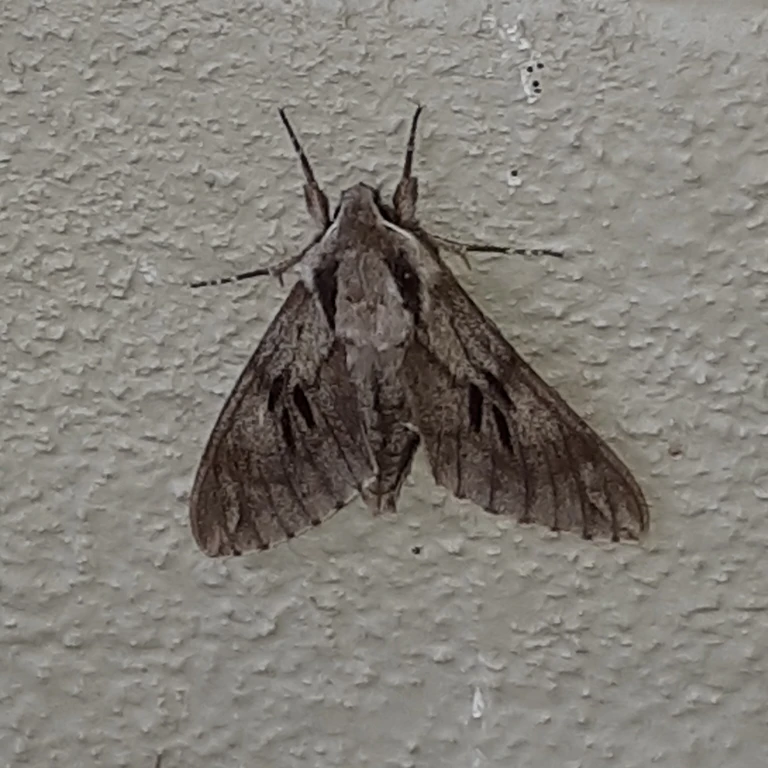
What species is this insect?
Sphinx pinastri
